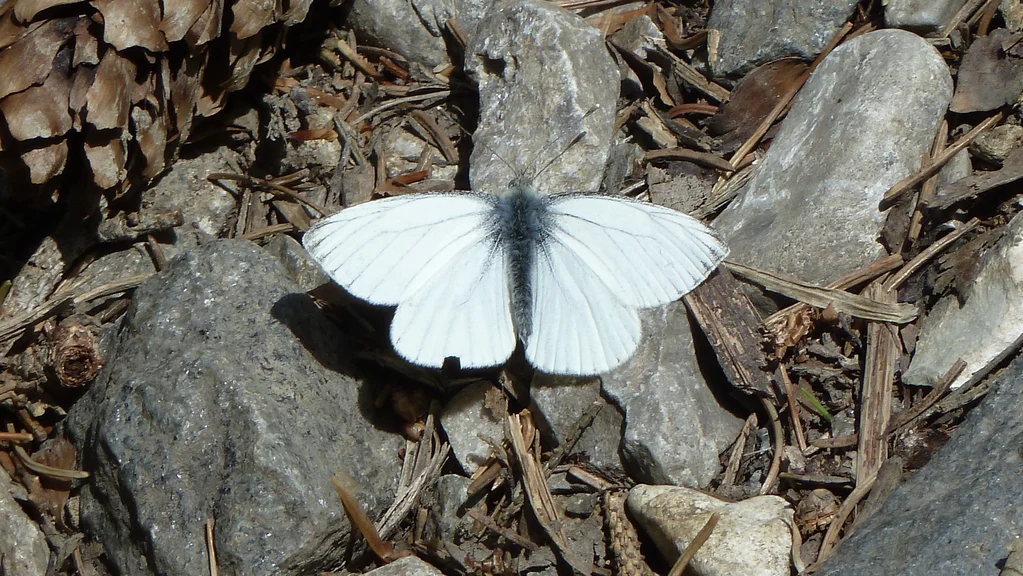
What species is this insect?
Pieris napi
